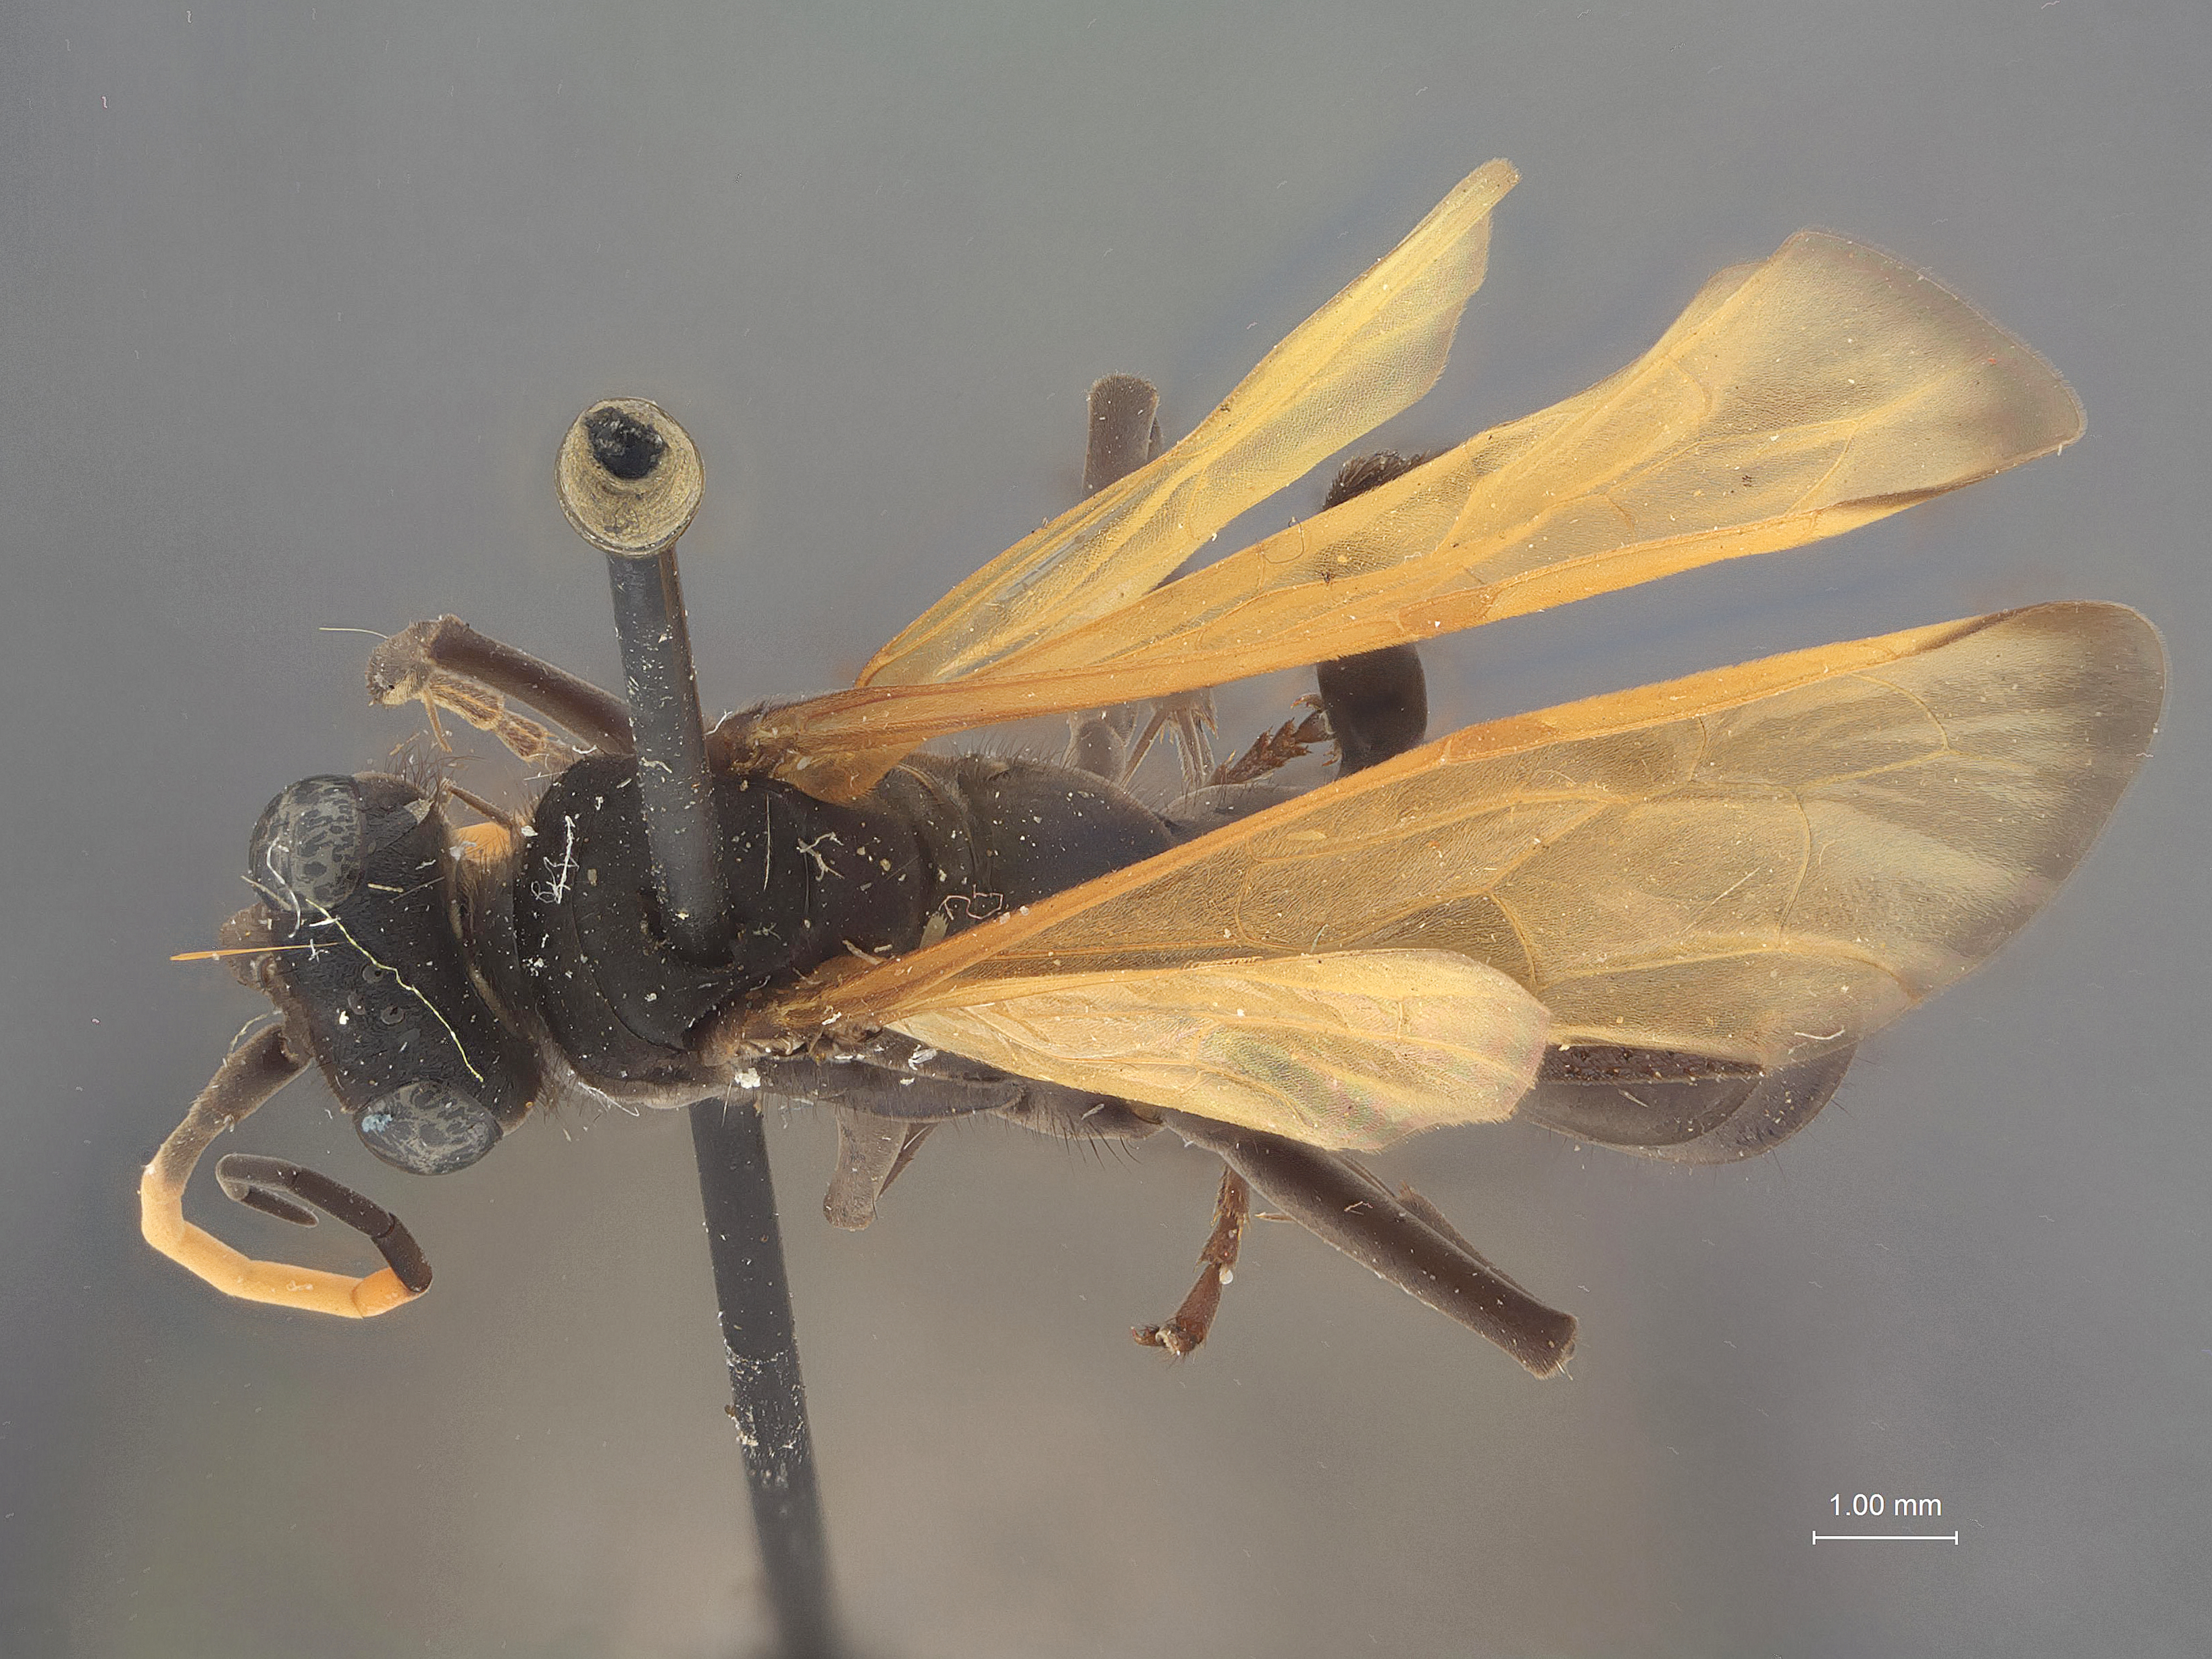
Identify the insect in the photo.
Priocnessus opacus
